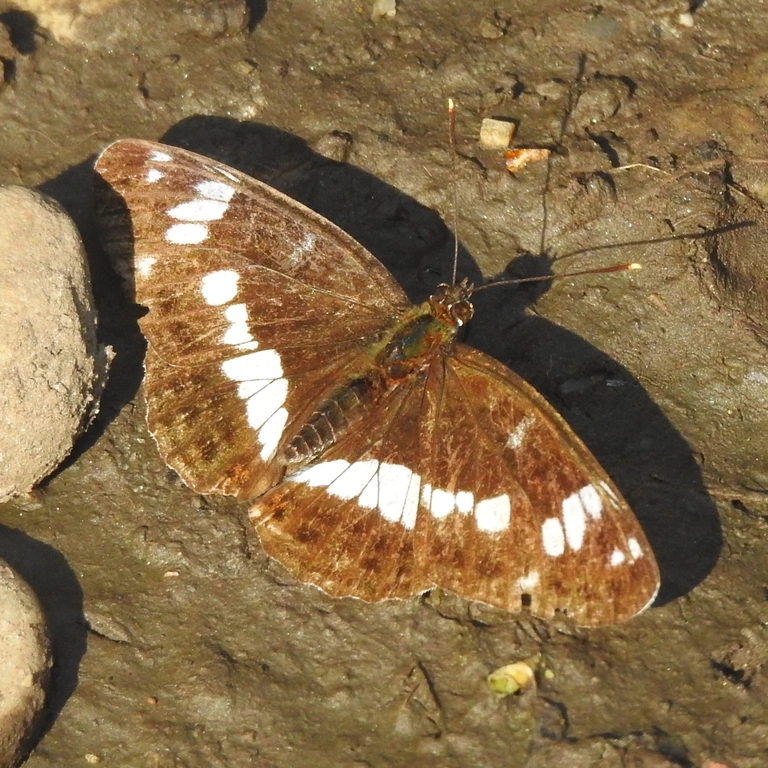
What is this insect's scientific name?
Limenitis camilla (also Ladoga camilla)
